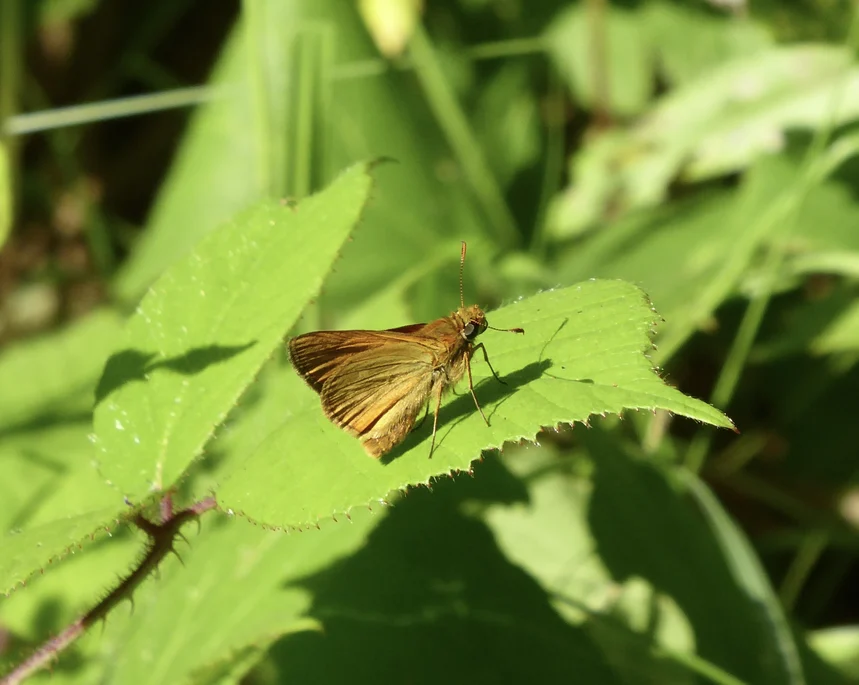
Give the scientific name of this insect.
Ochlodes sylvanus (also Ochlodes venata)
